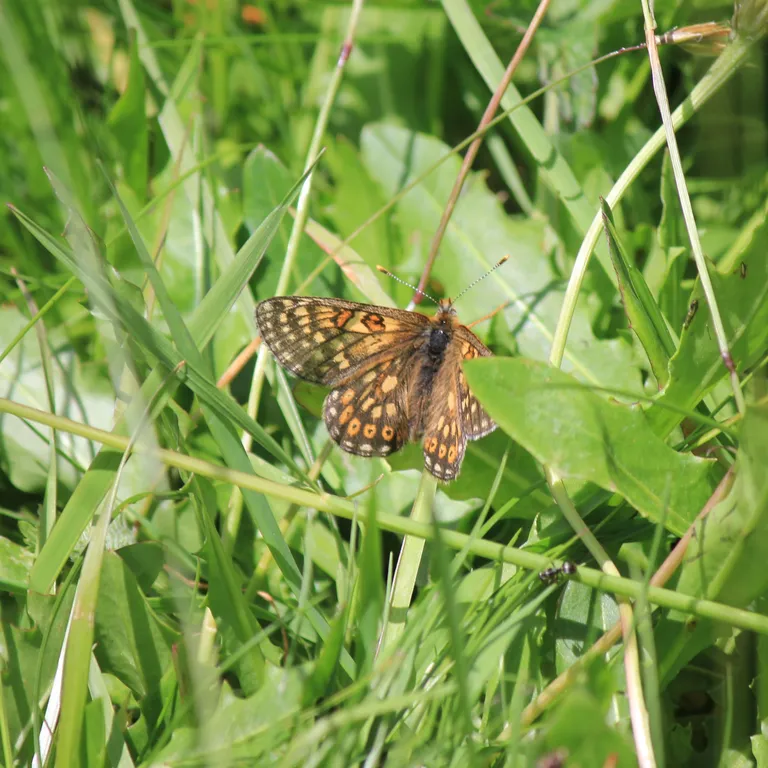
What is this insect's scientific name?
Euphydryas aurinia
